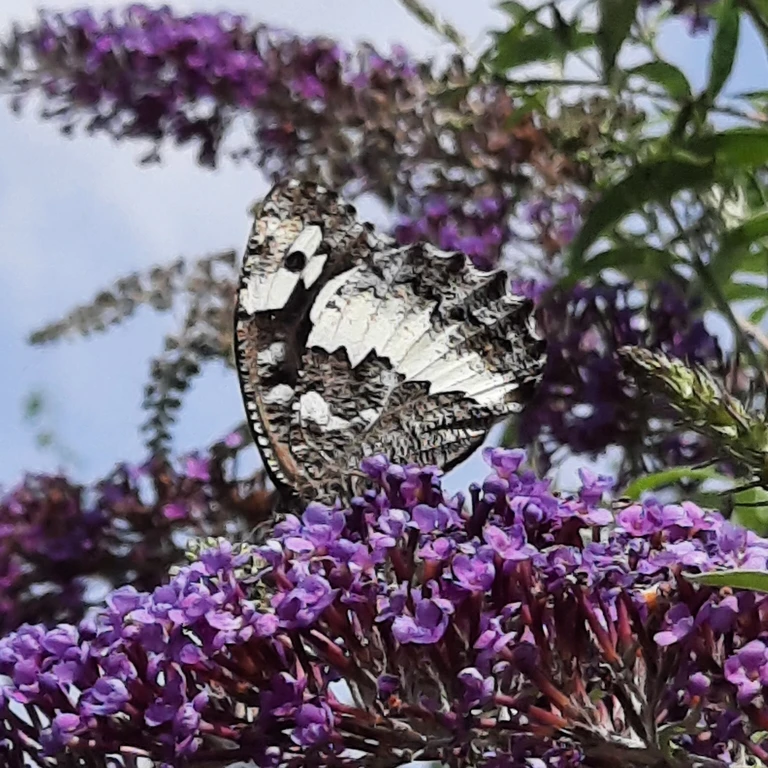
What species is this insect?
Brintesia circe
